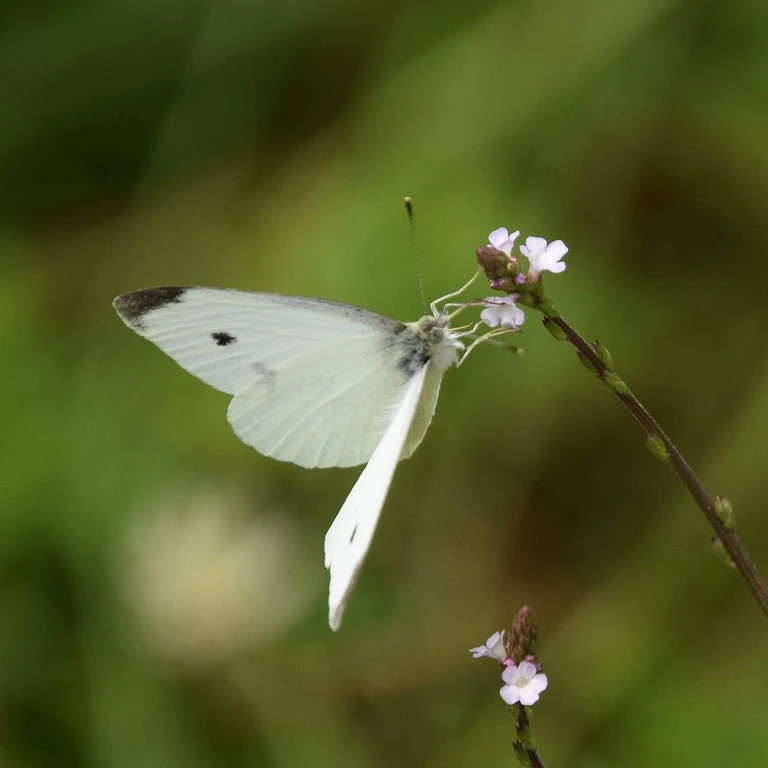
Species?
Pieris rapae
